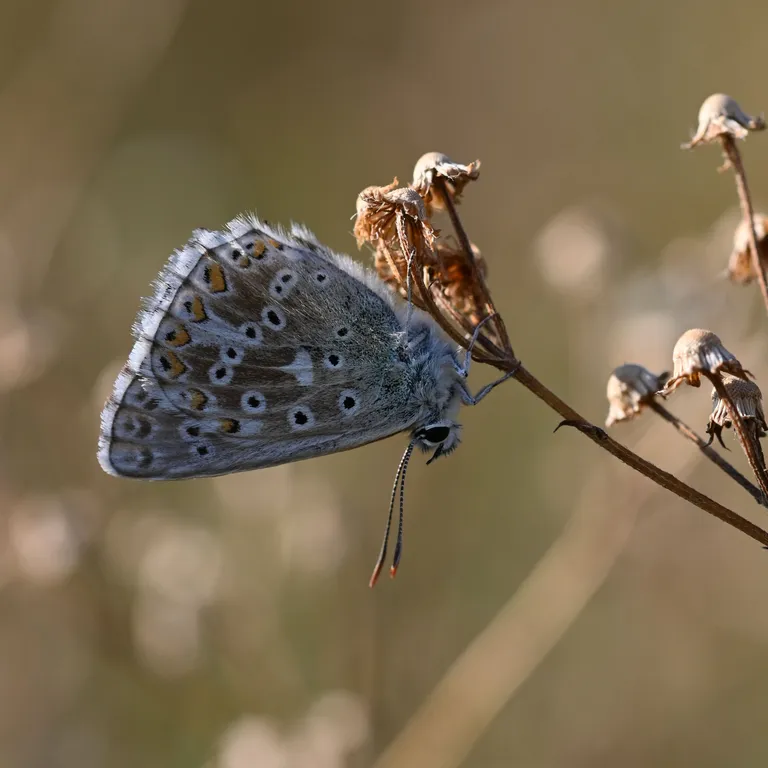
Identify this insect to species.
Lysandra coridon
